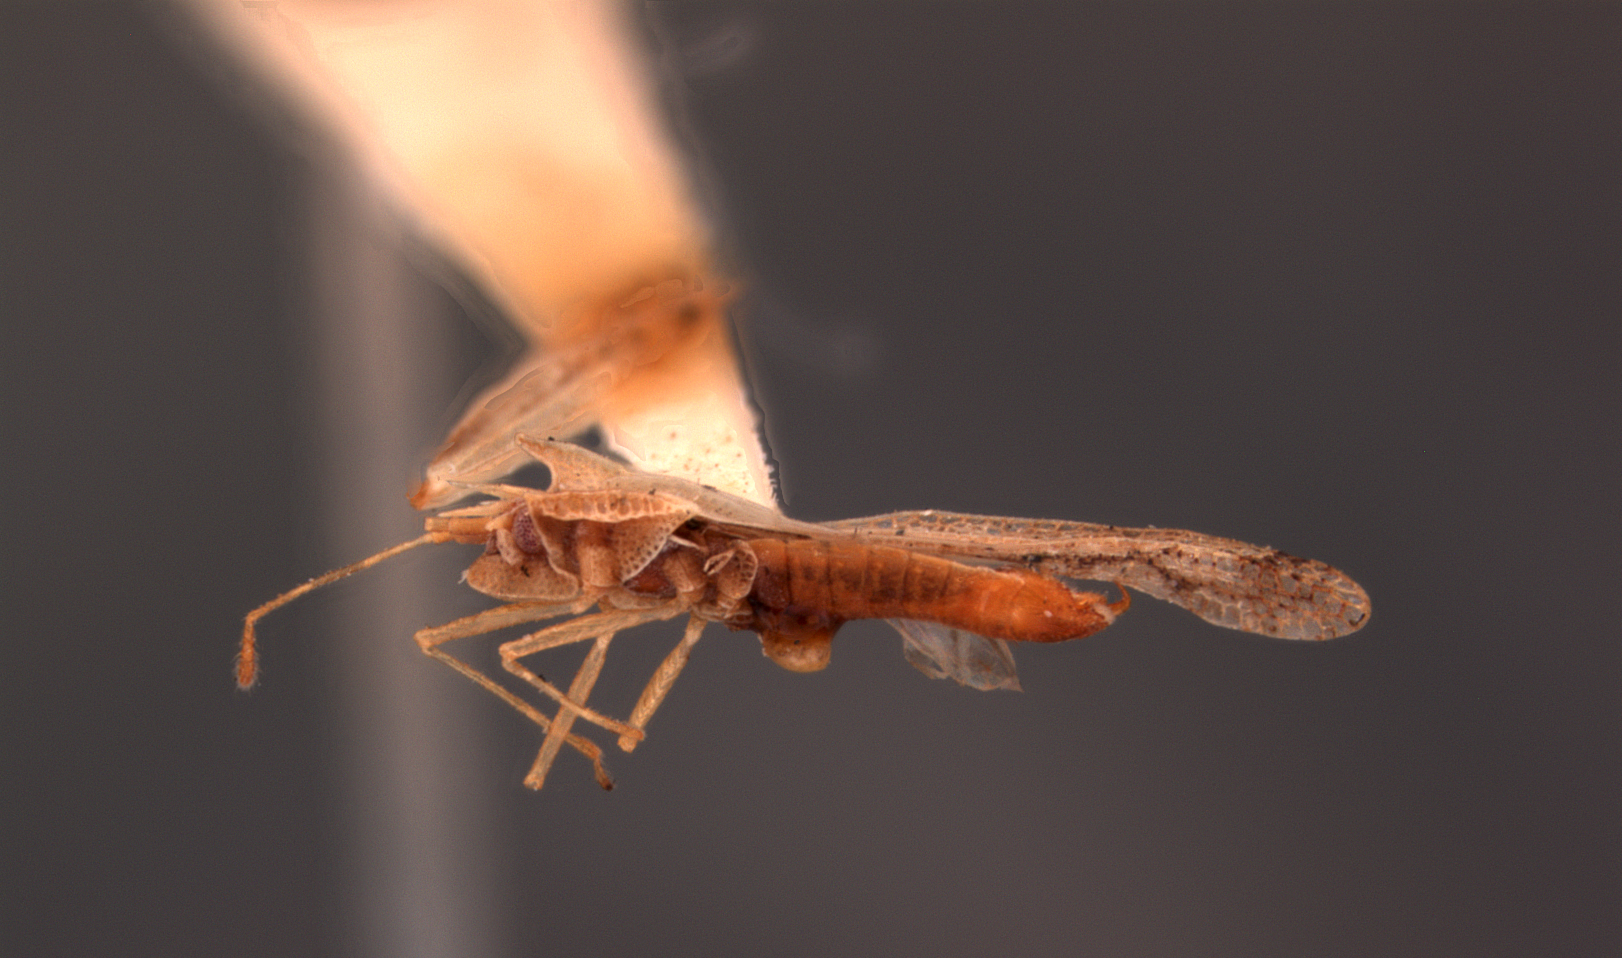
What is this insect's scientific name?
Leptodictya plana
